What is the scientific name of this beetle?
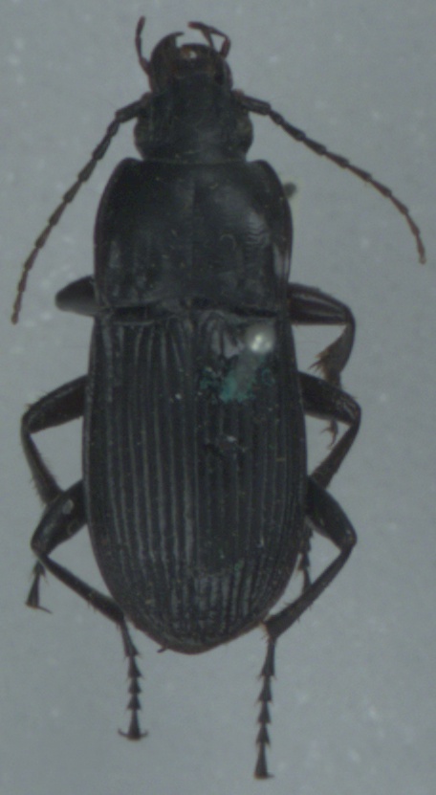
Abax parallelepipedus
